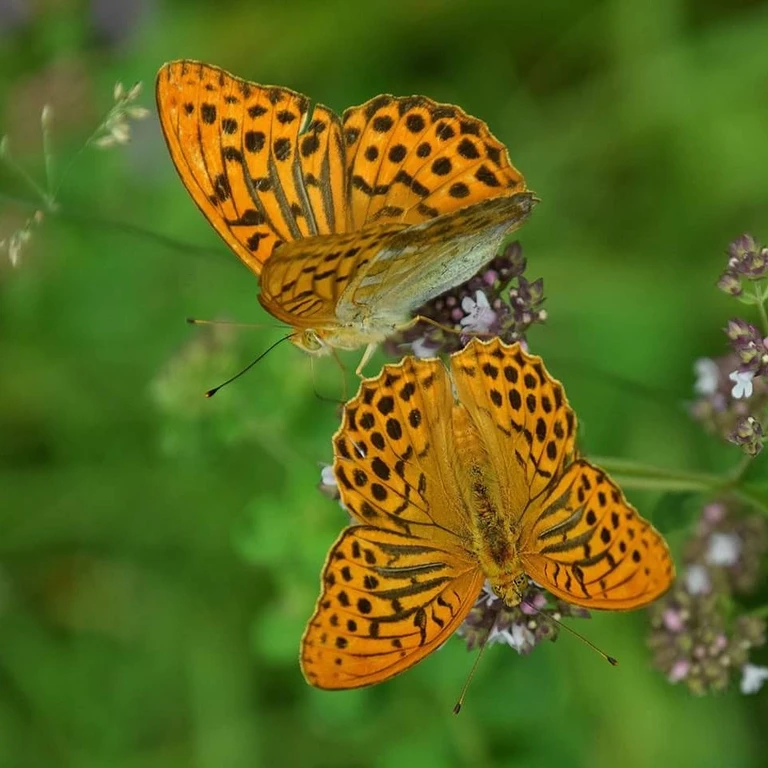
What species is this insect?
Argynnis paphia
